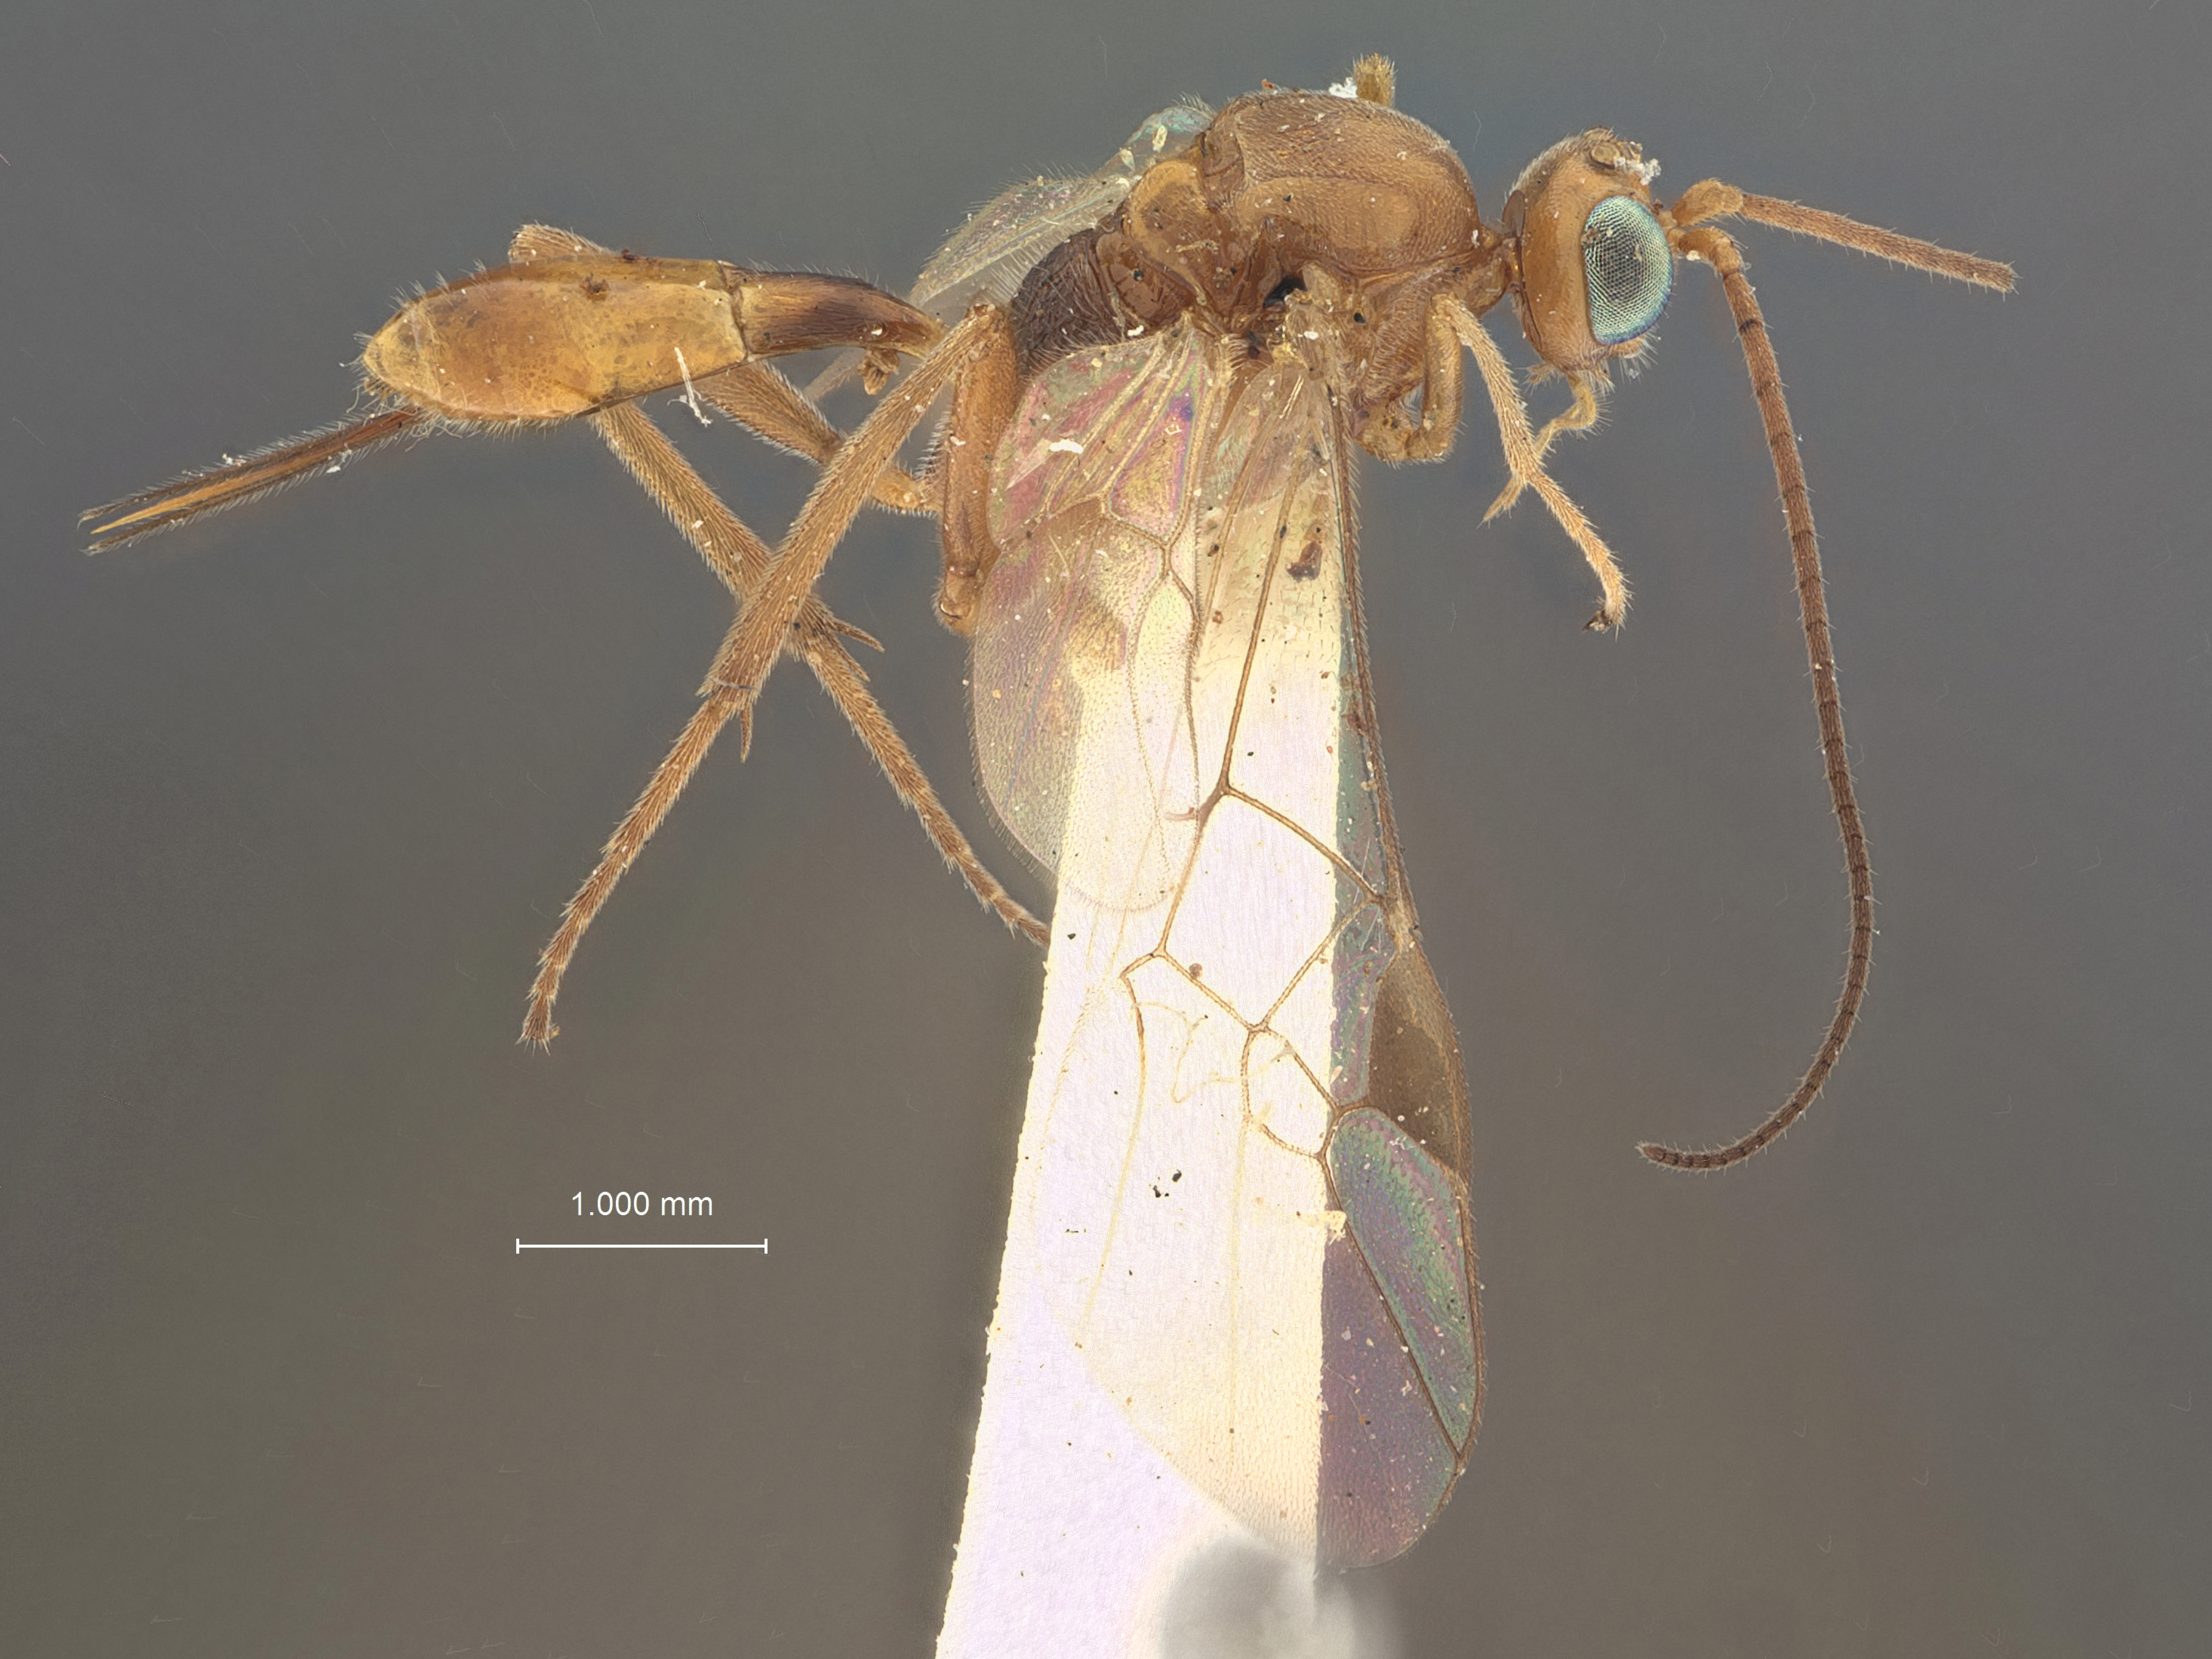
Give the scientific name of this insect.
Meteorus euschausiae
